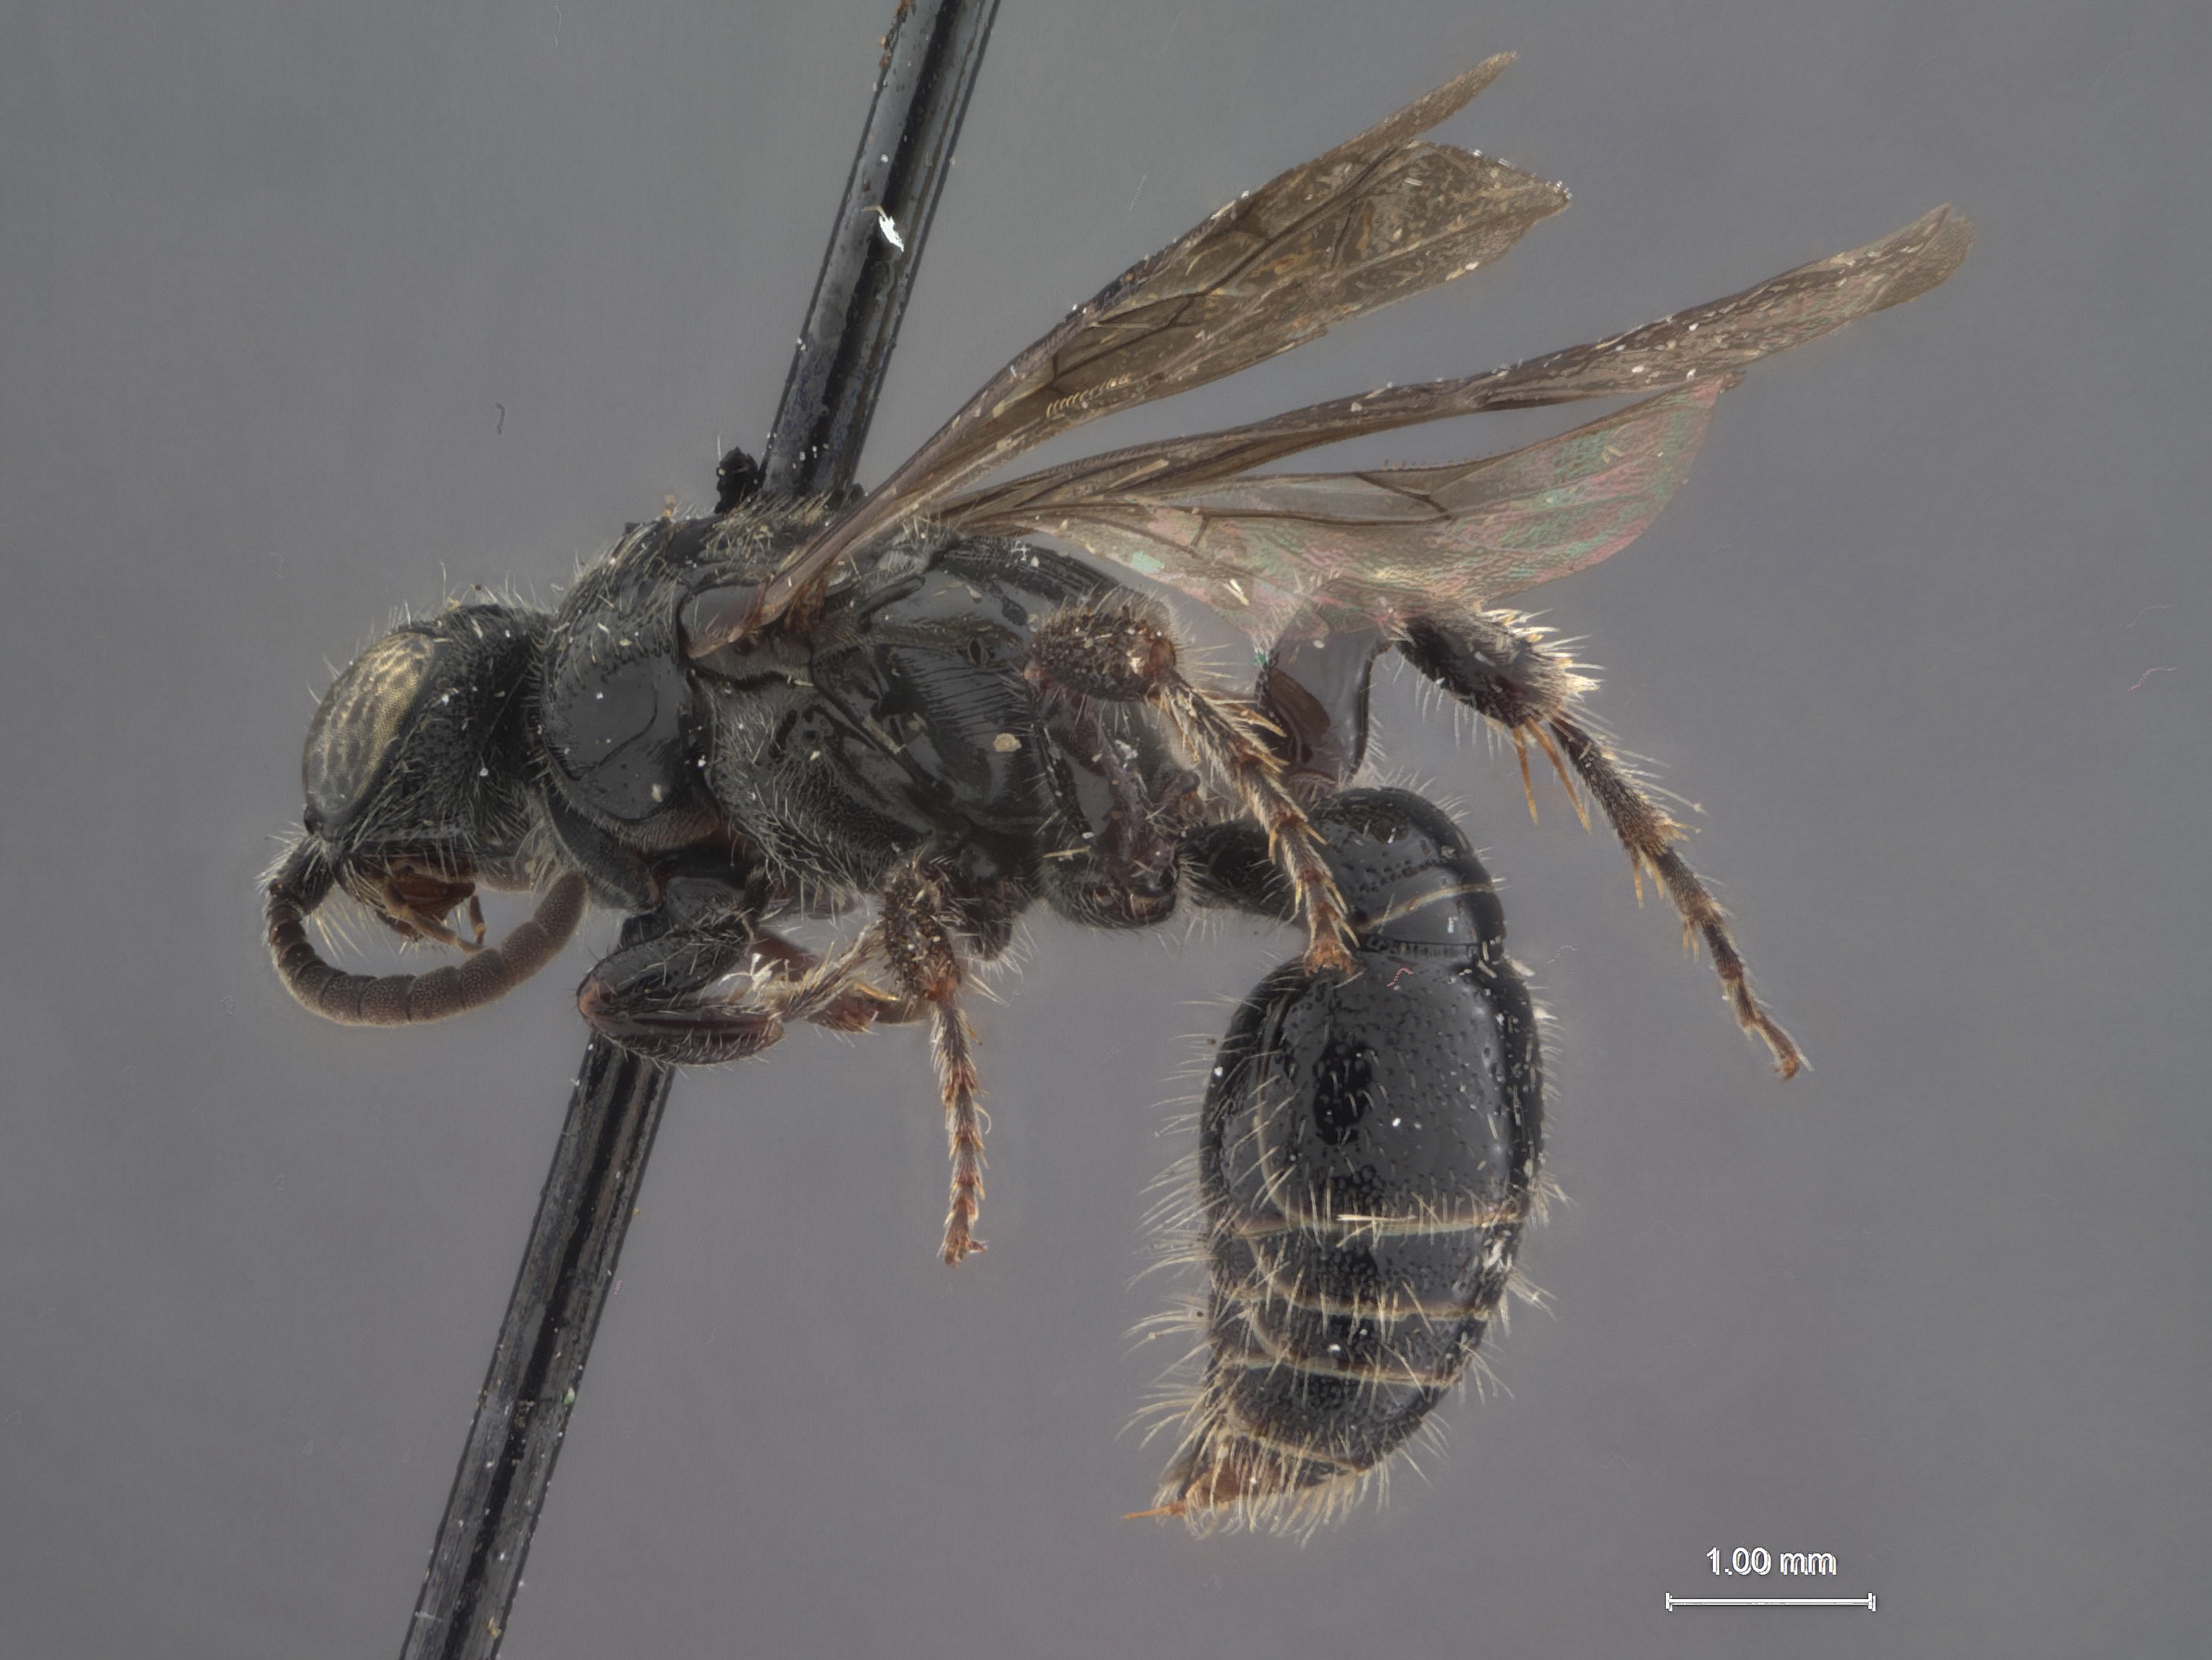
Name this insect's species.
Tiphia vierecki
